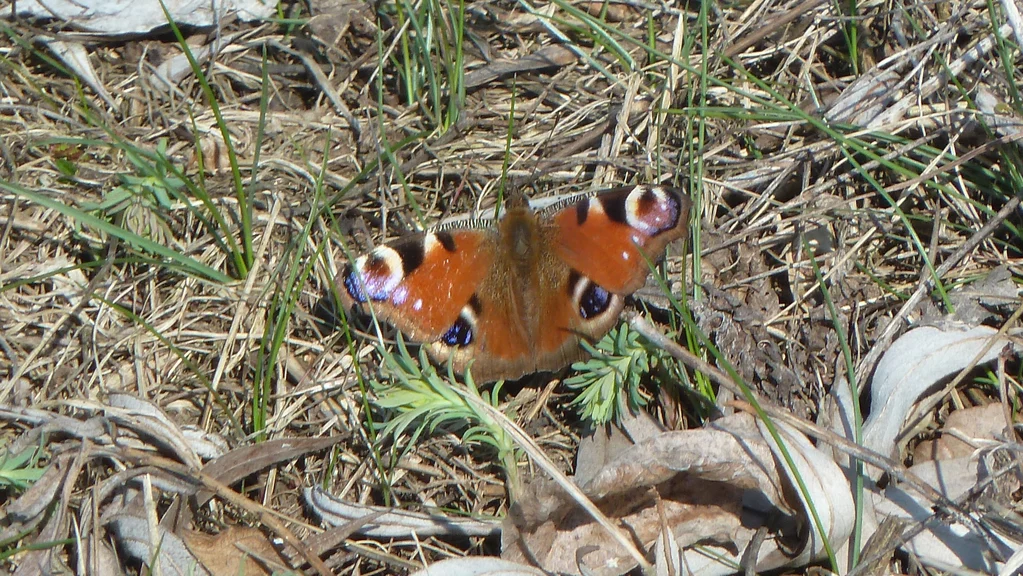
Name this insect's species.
Aglais io
